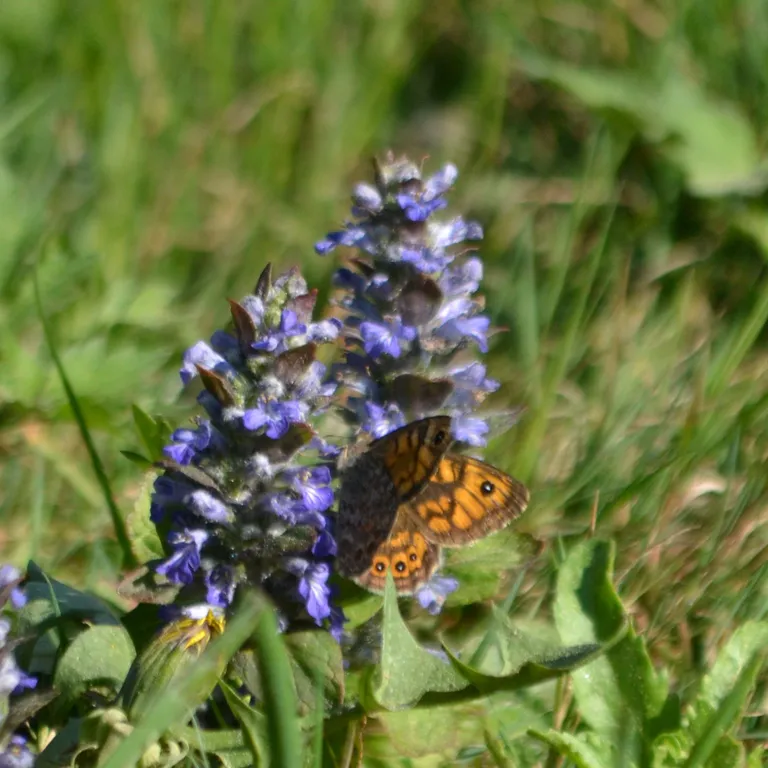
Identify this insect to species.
Lasiommata megera (also Pararge megera)
